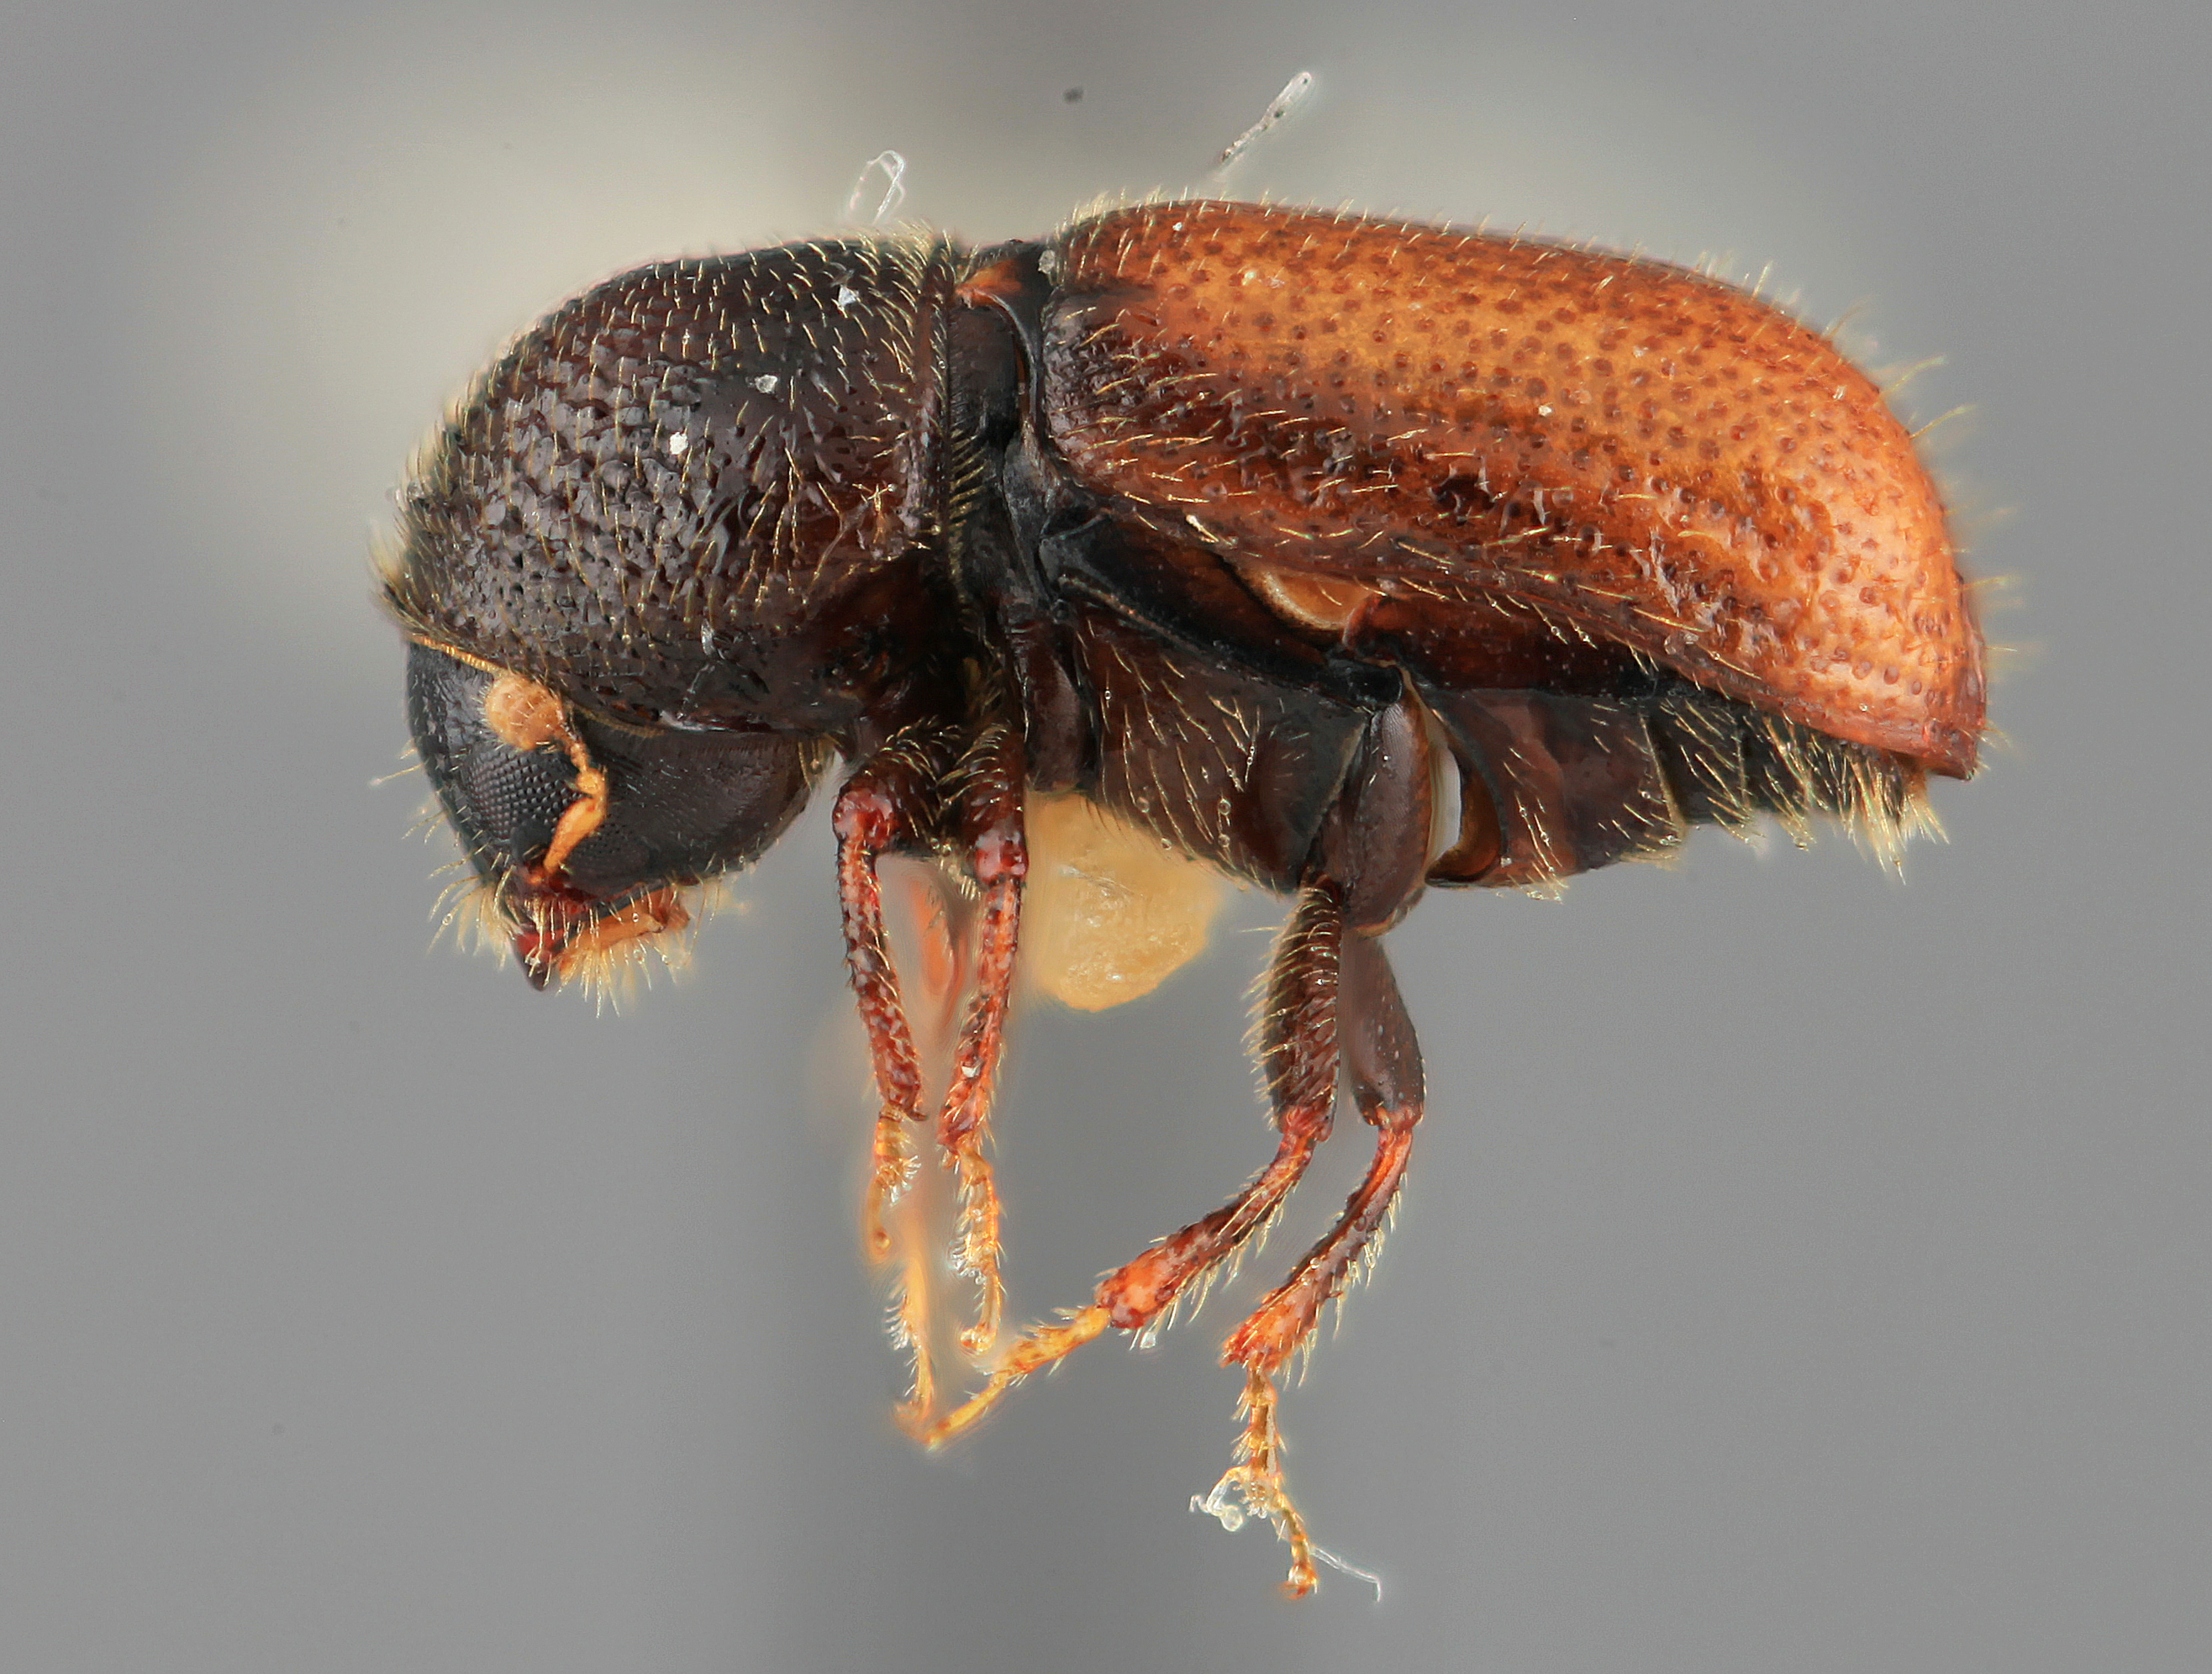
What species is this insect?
Pityophthorus levis
